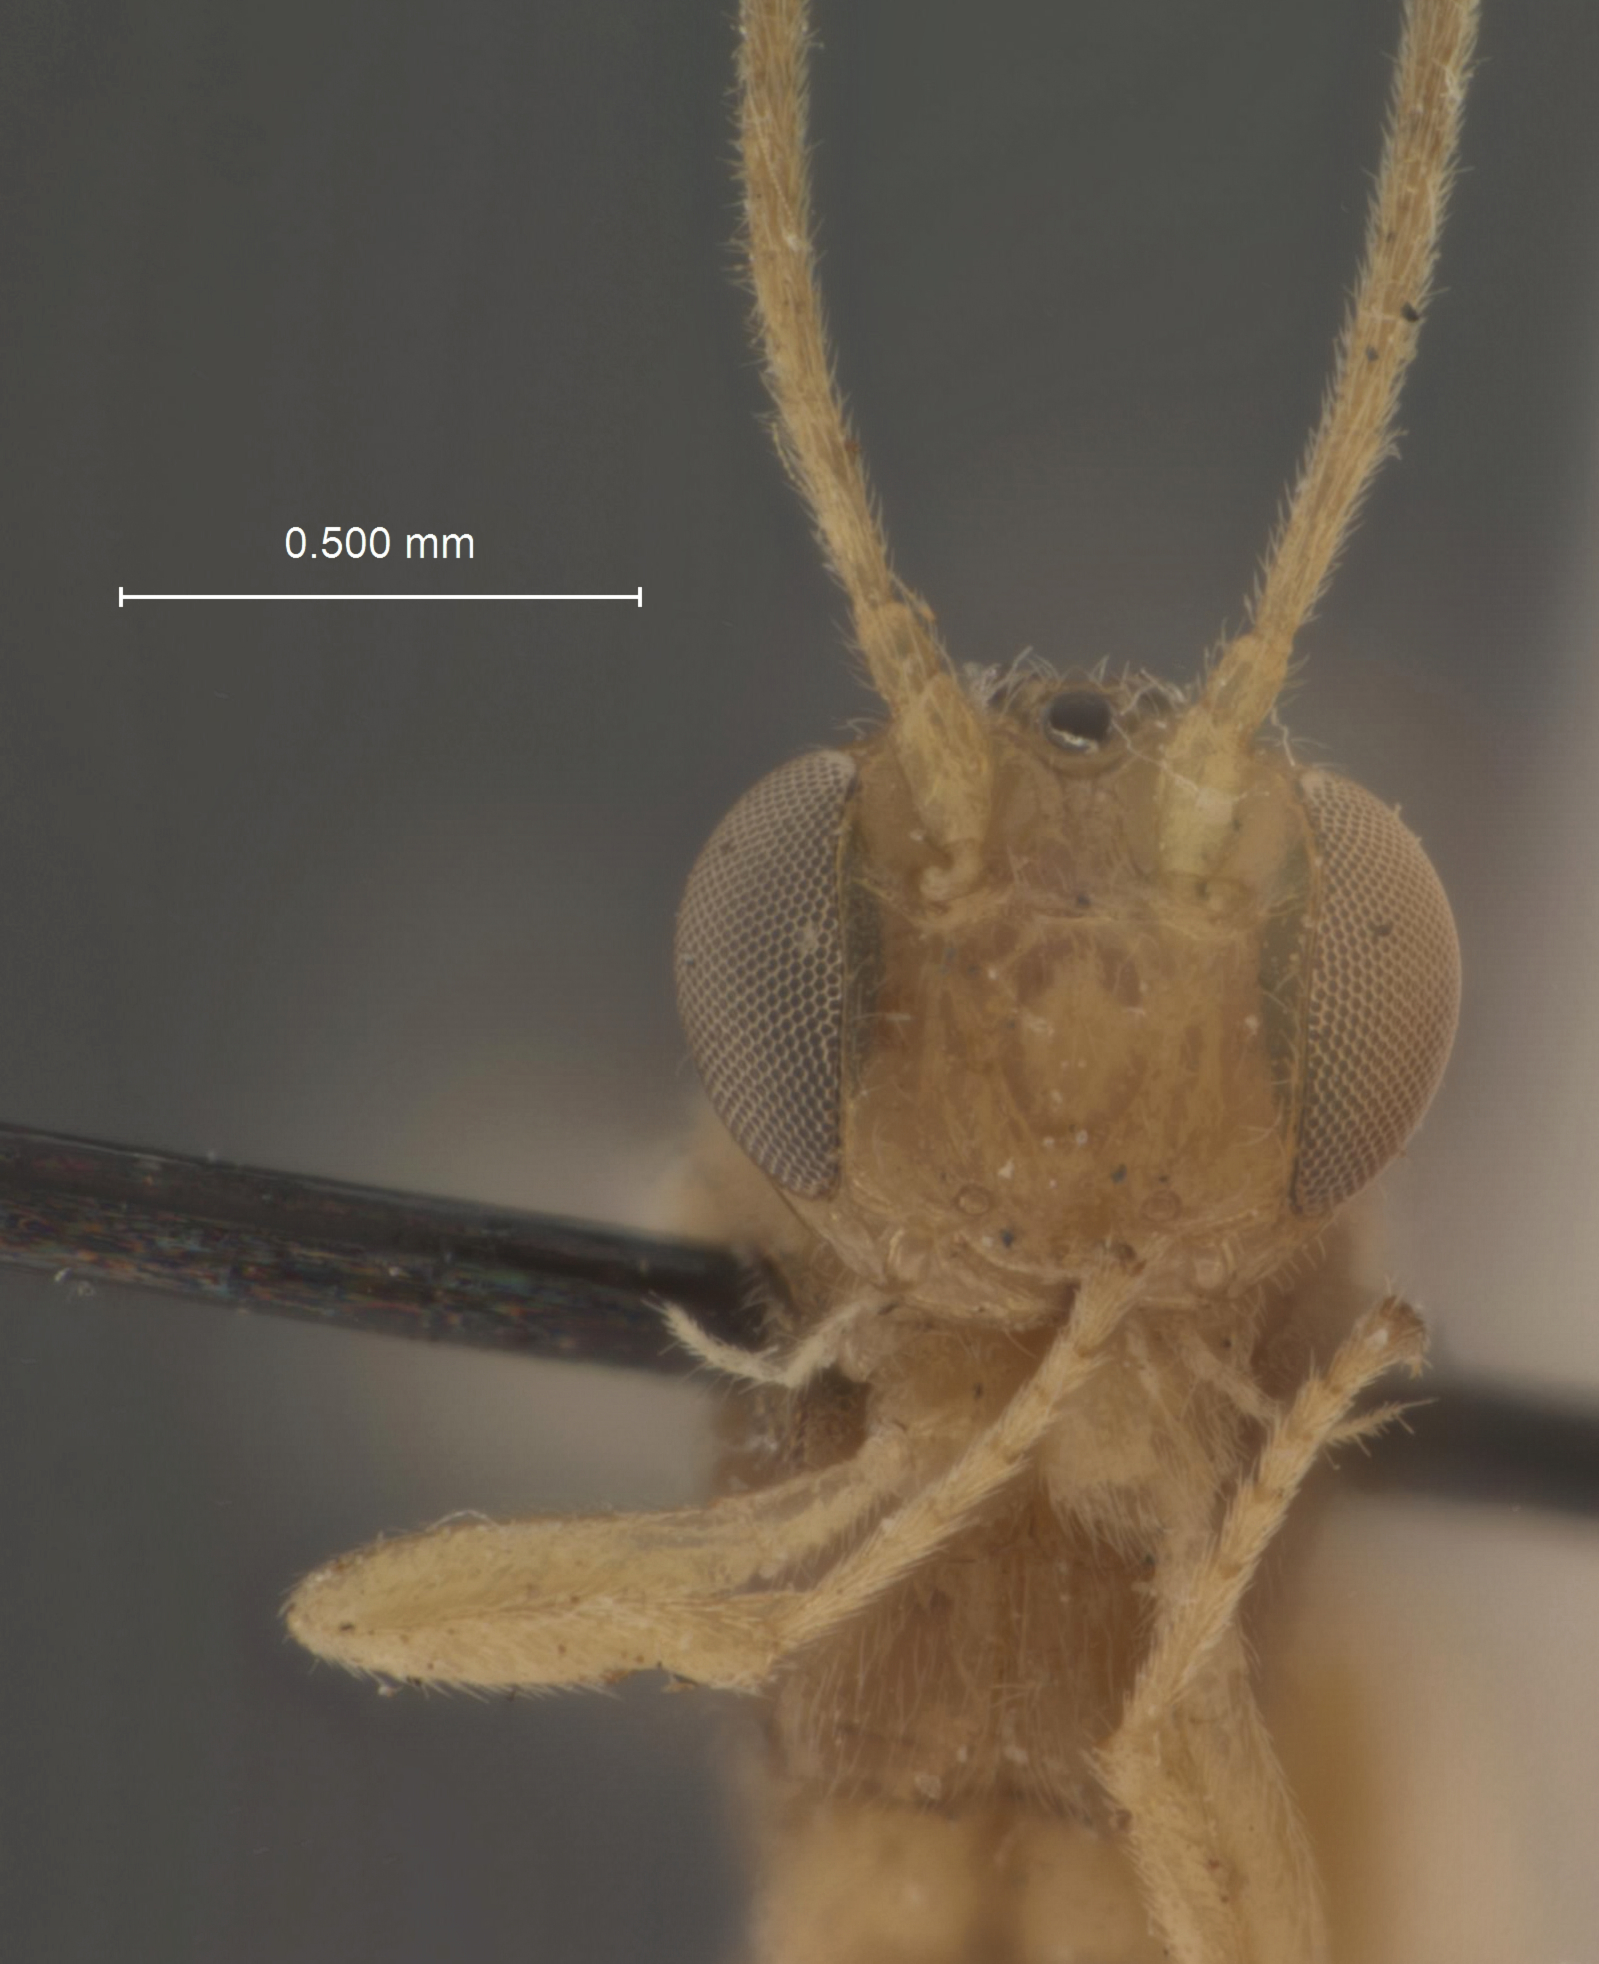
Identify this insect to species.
Mesochorus indica
